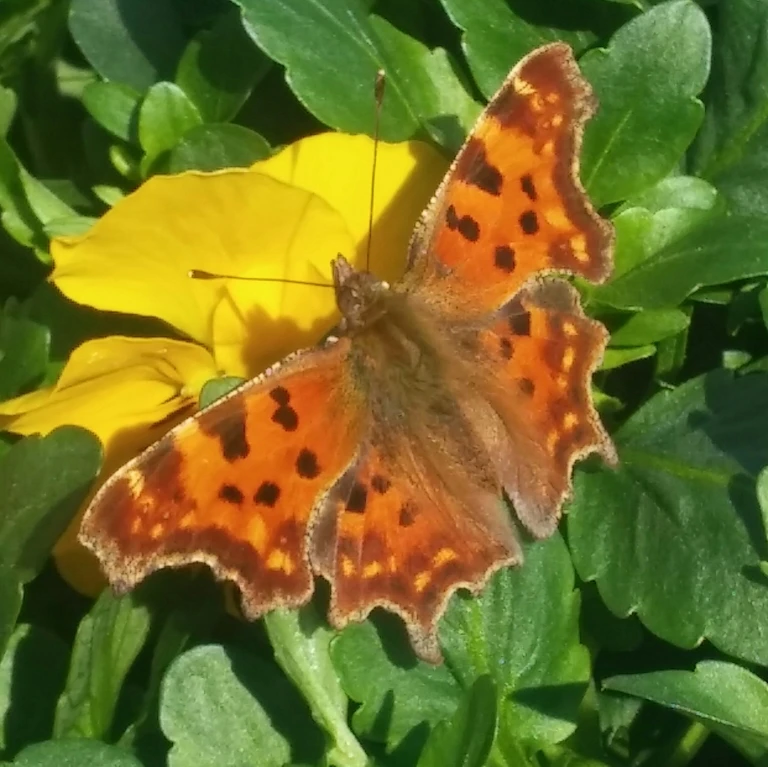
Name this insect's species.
Polygonia c-album
